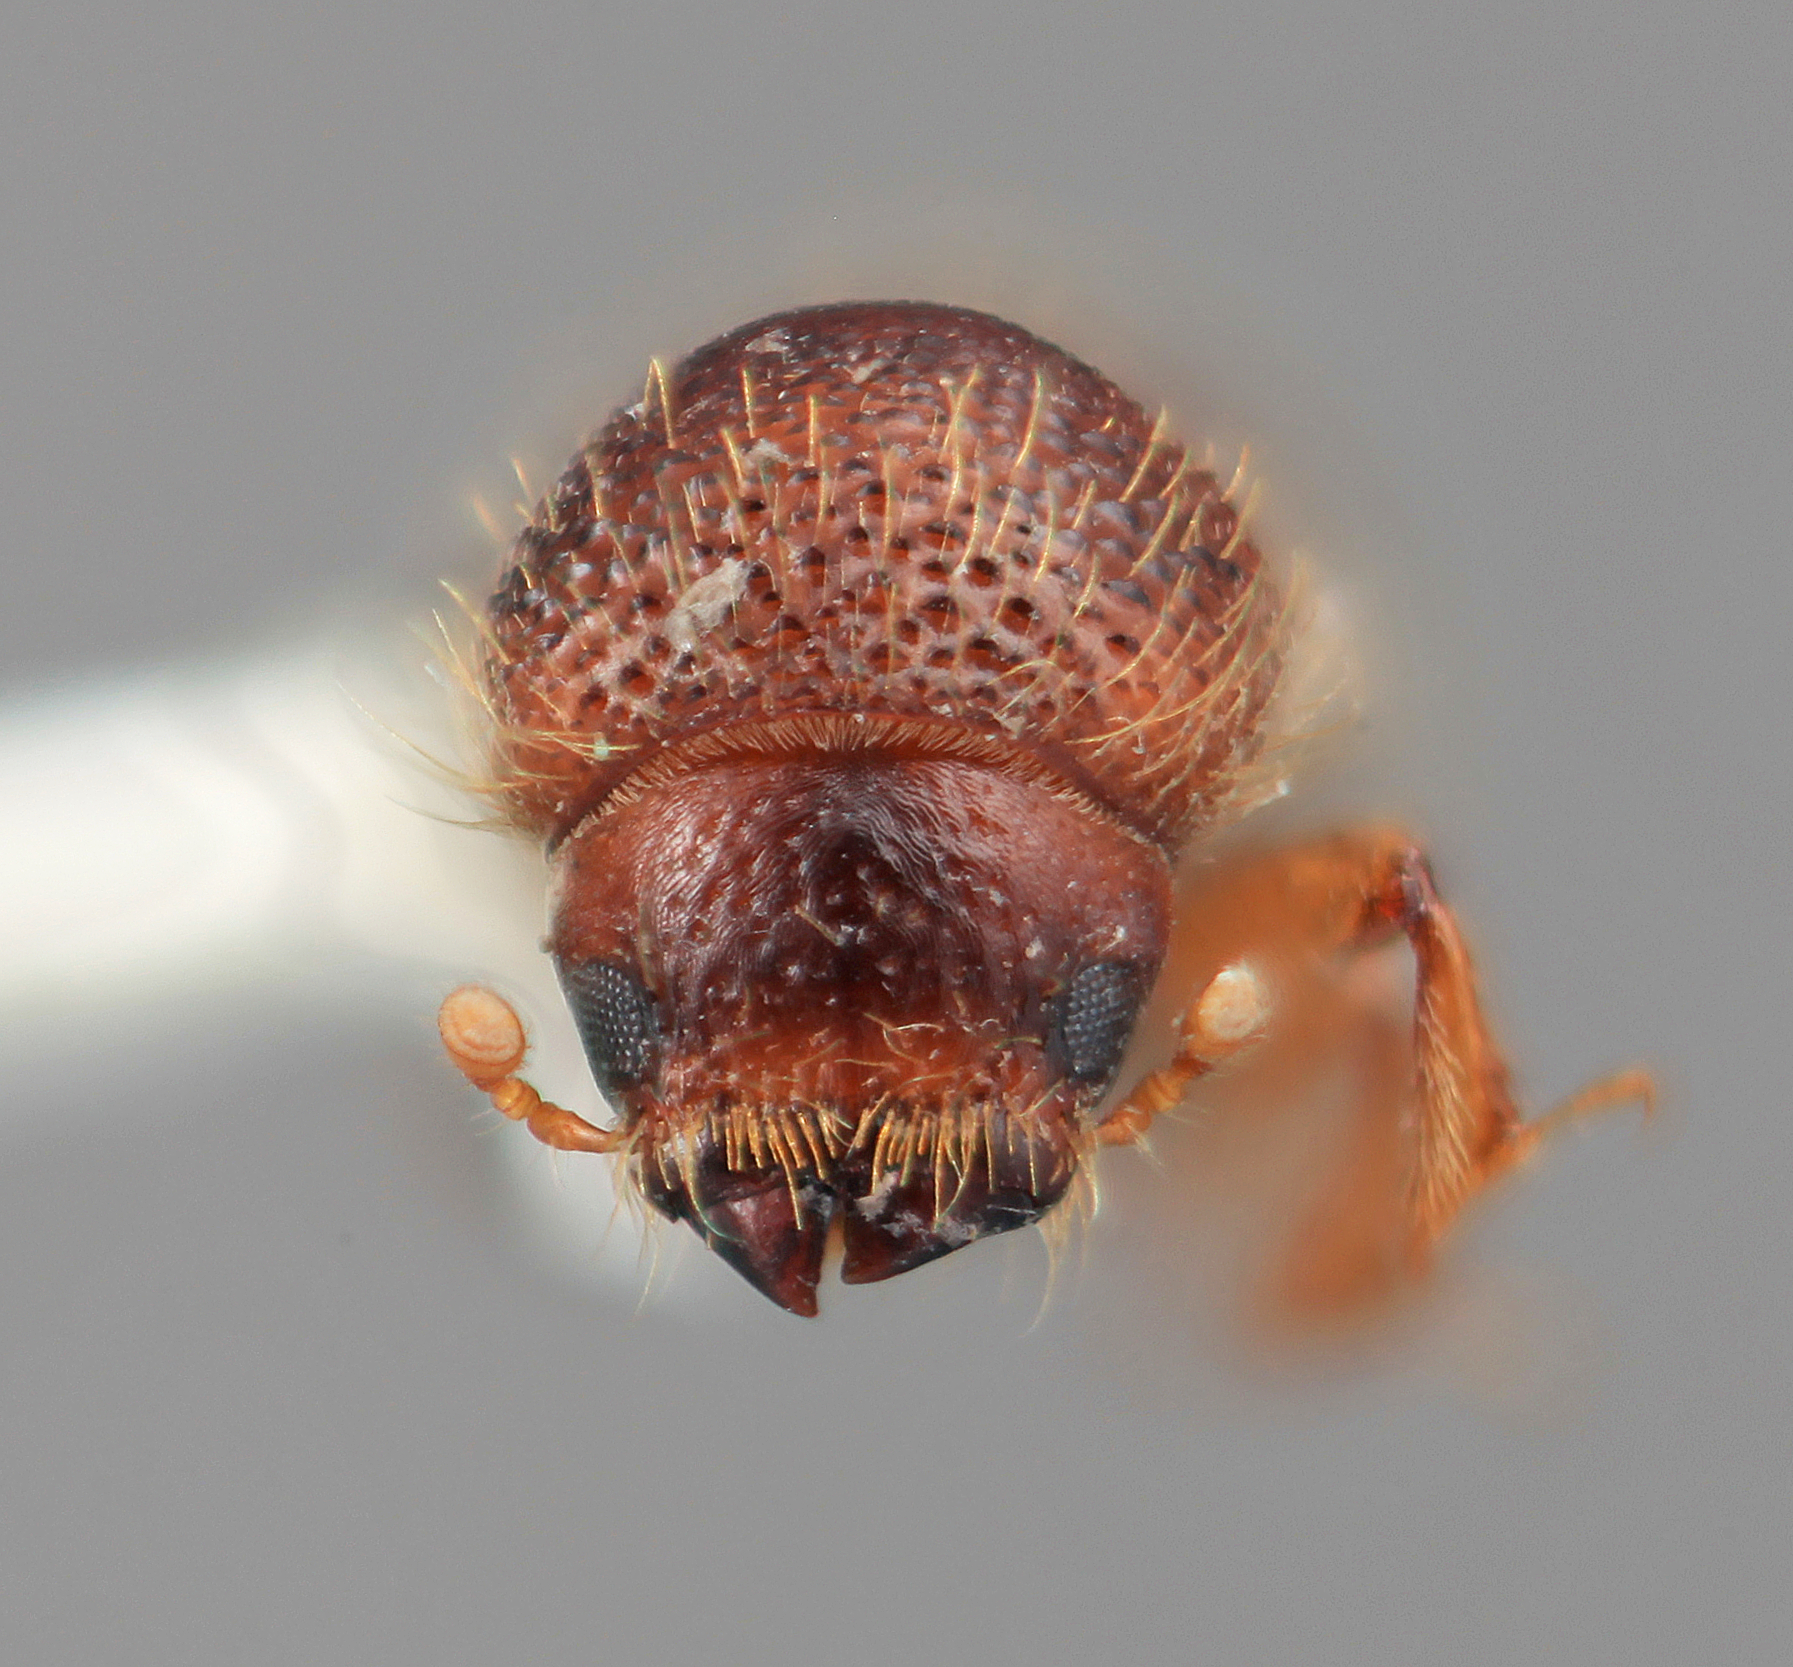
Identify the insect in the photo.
Xyleborus pseudoacuminatus
